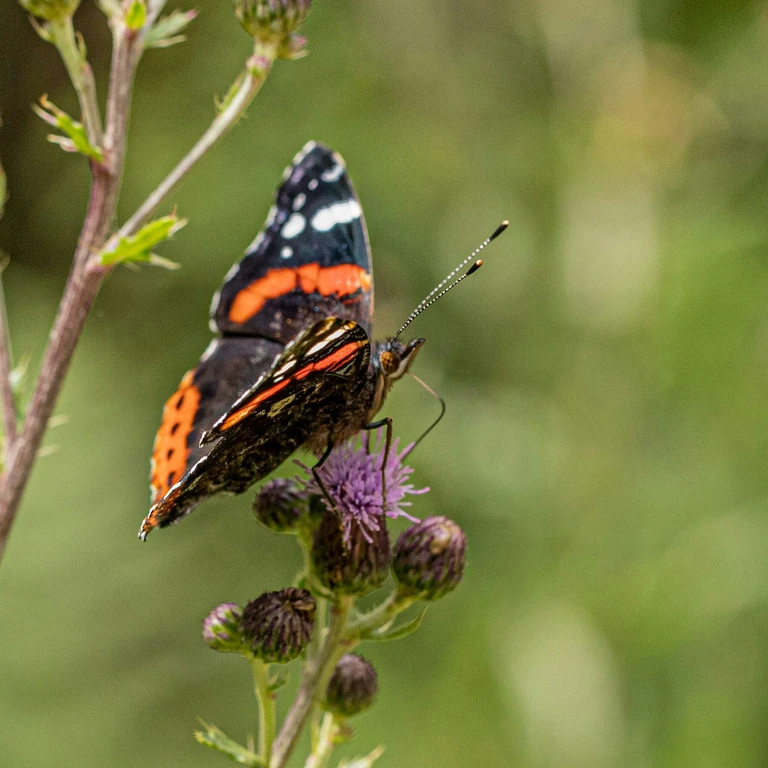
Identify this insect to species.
Vanessa atalanta
